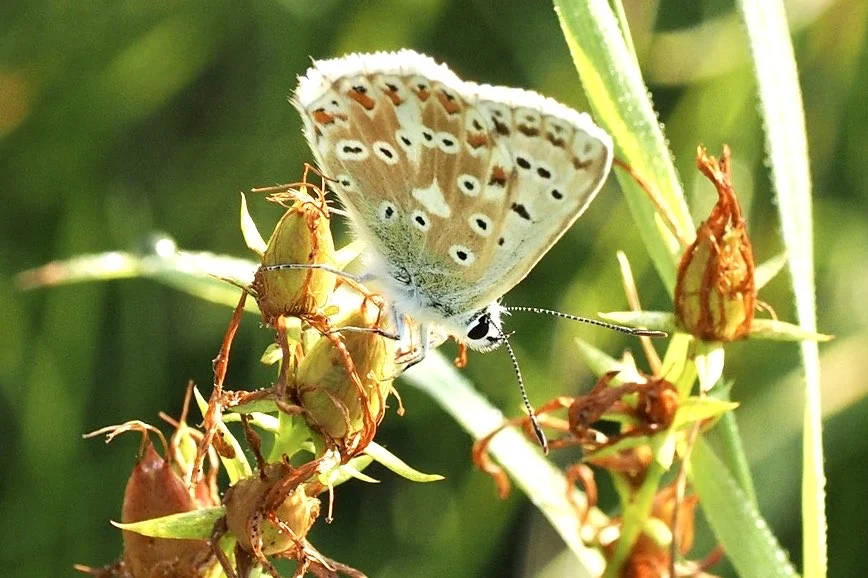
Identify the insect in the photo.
Lysandra coridon
